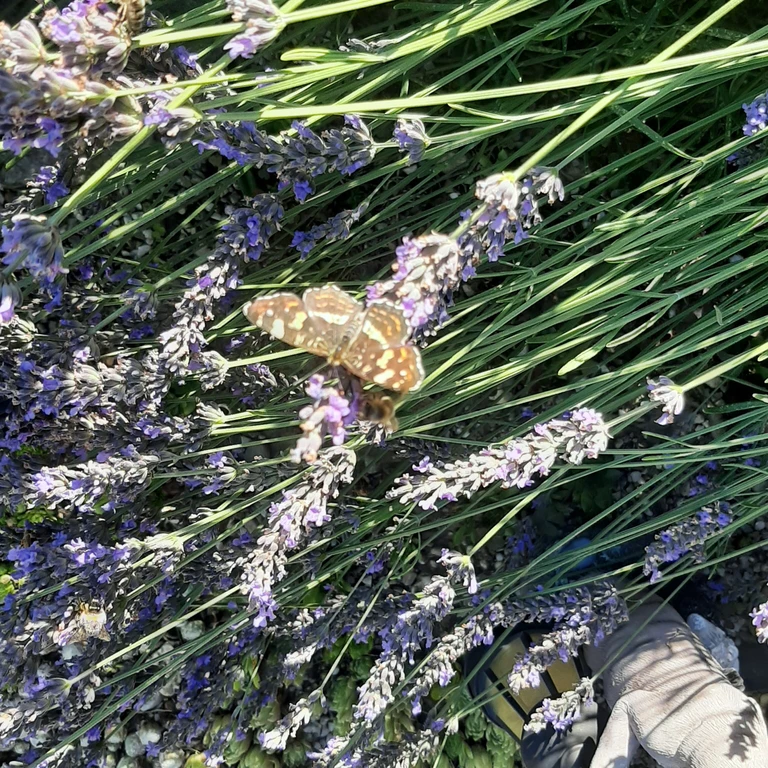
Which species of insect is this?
Araschnia levana
